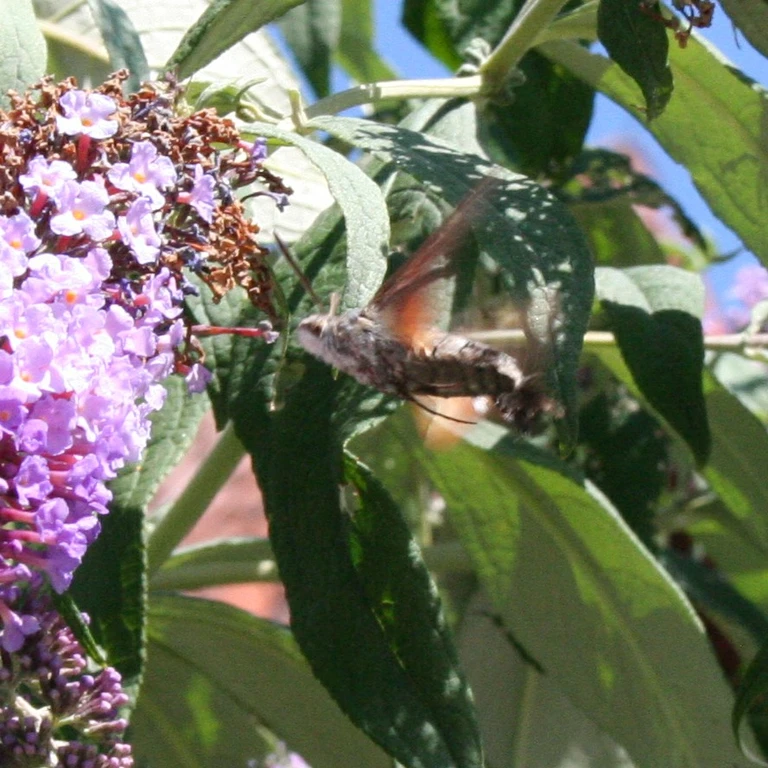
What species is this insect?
Macroglossum stellatarum
